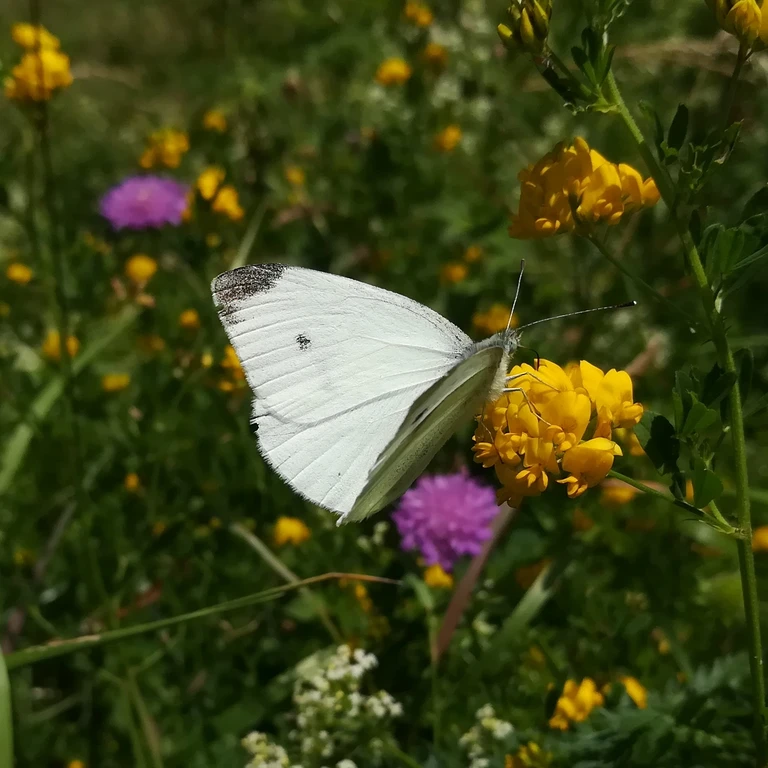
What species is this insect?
Pieris rapae
